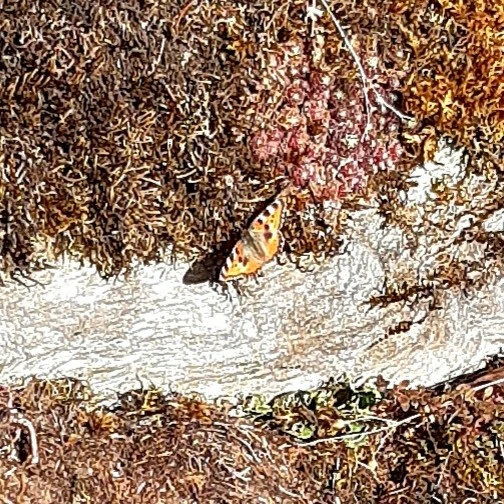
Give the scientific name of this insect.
Aglais urticae
